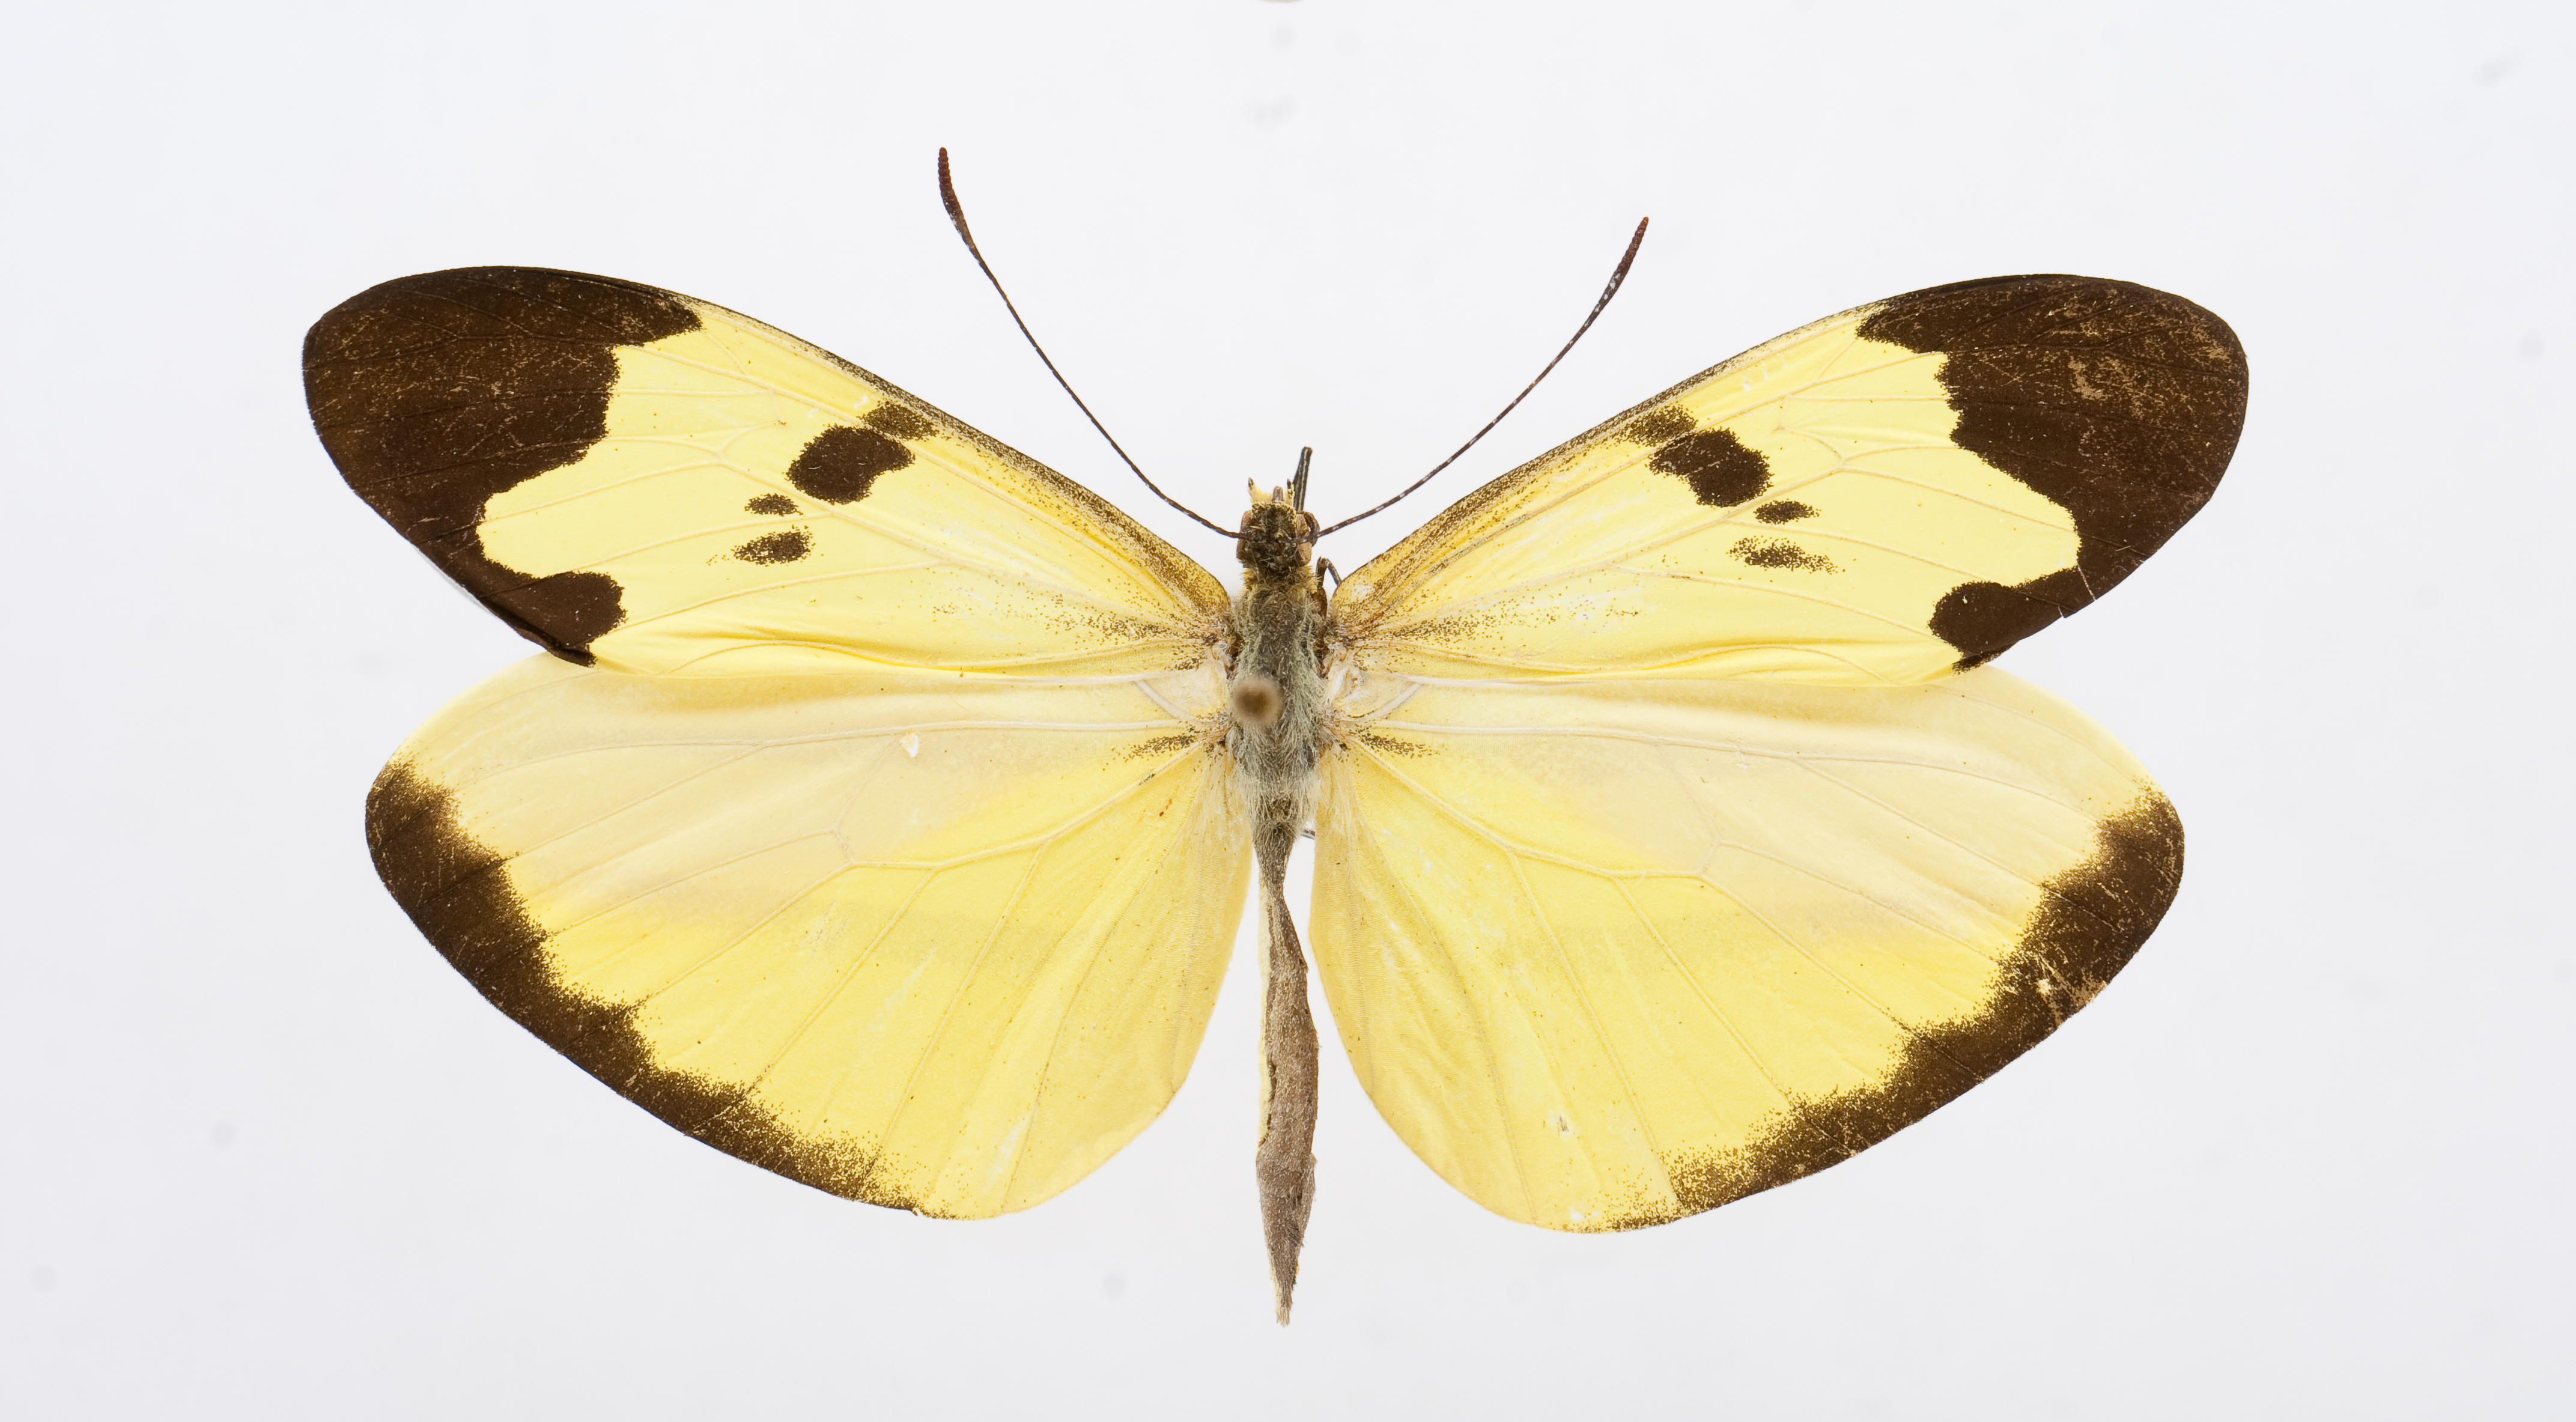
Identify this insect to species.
Enantia melite
